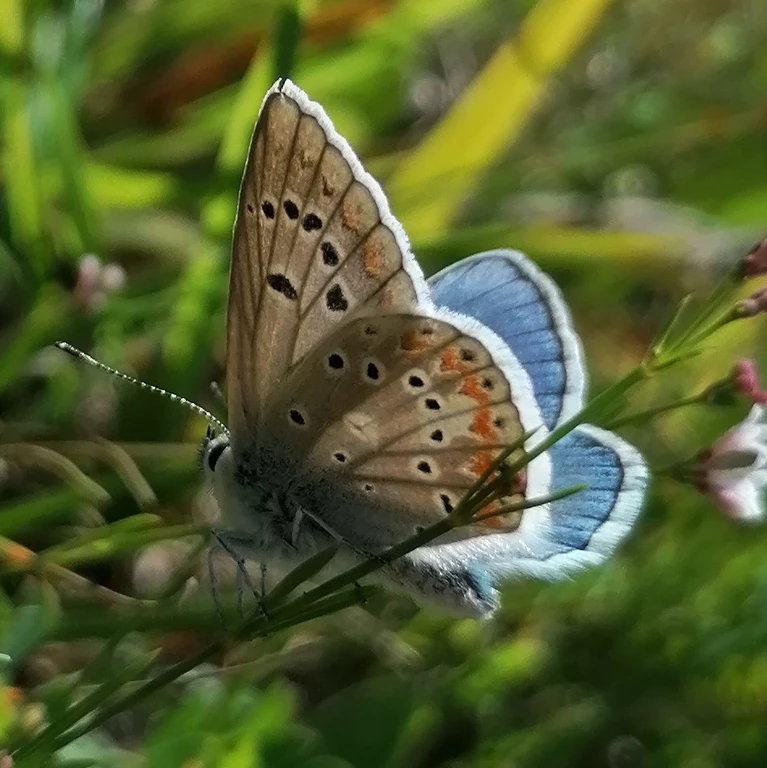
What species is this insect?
Polyommatus dorylas
